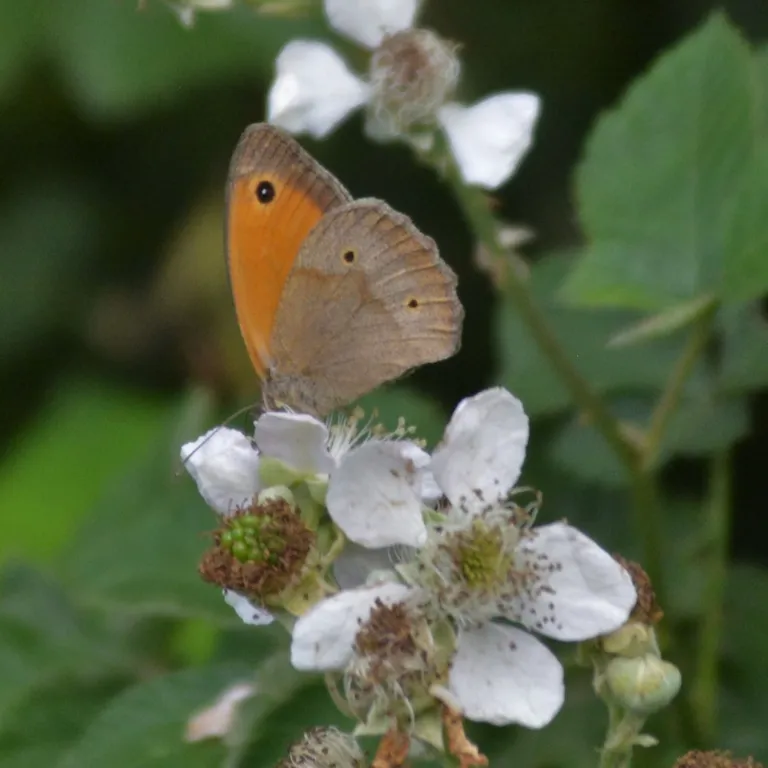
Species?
Maniola jurtina
